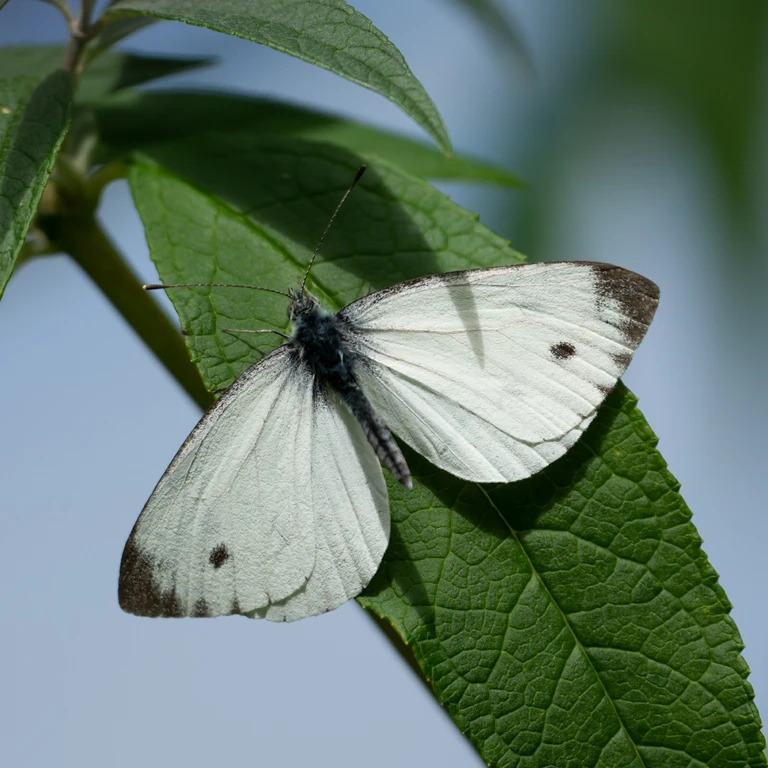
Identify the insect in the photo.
Pieris napi
